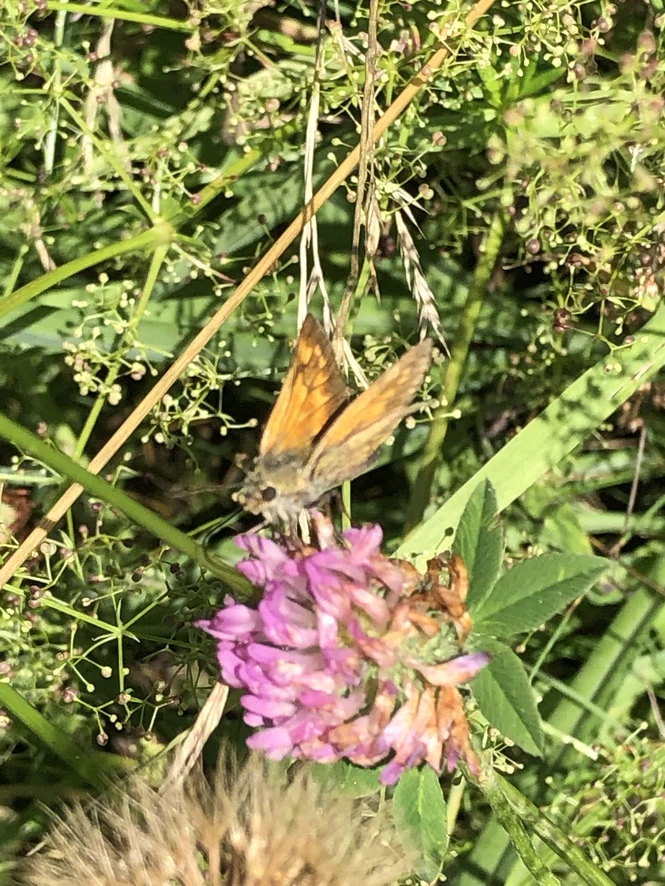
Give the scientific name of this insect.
Ochlodes sylvanus (also Ochlodes venata)
